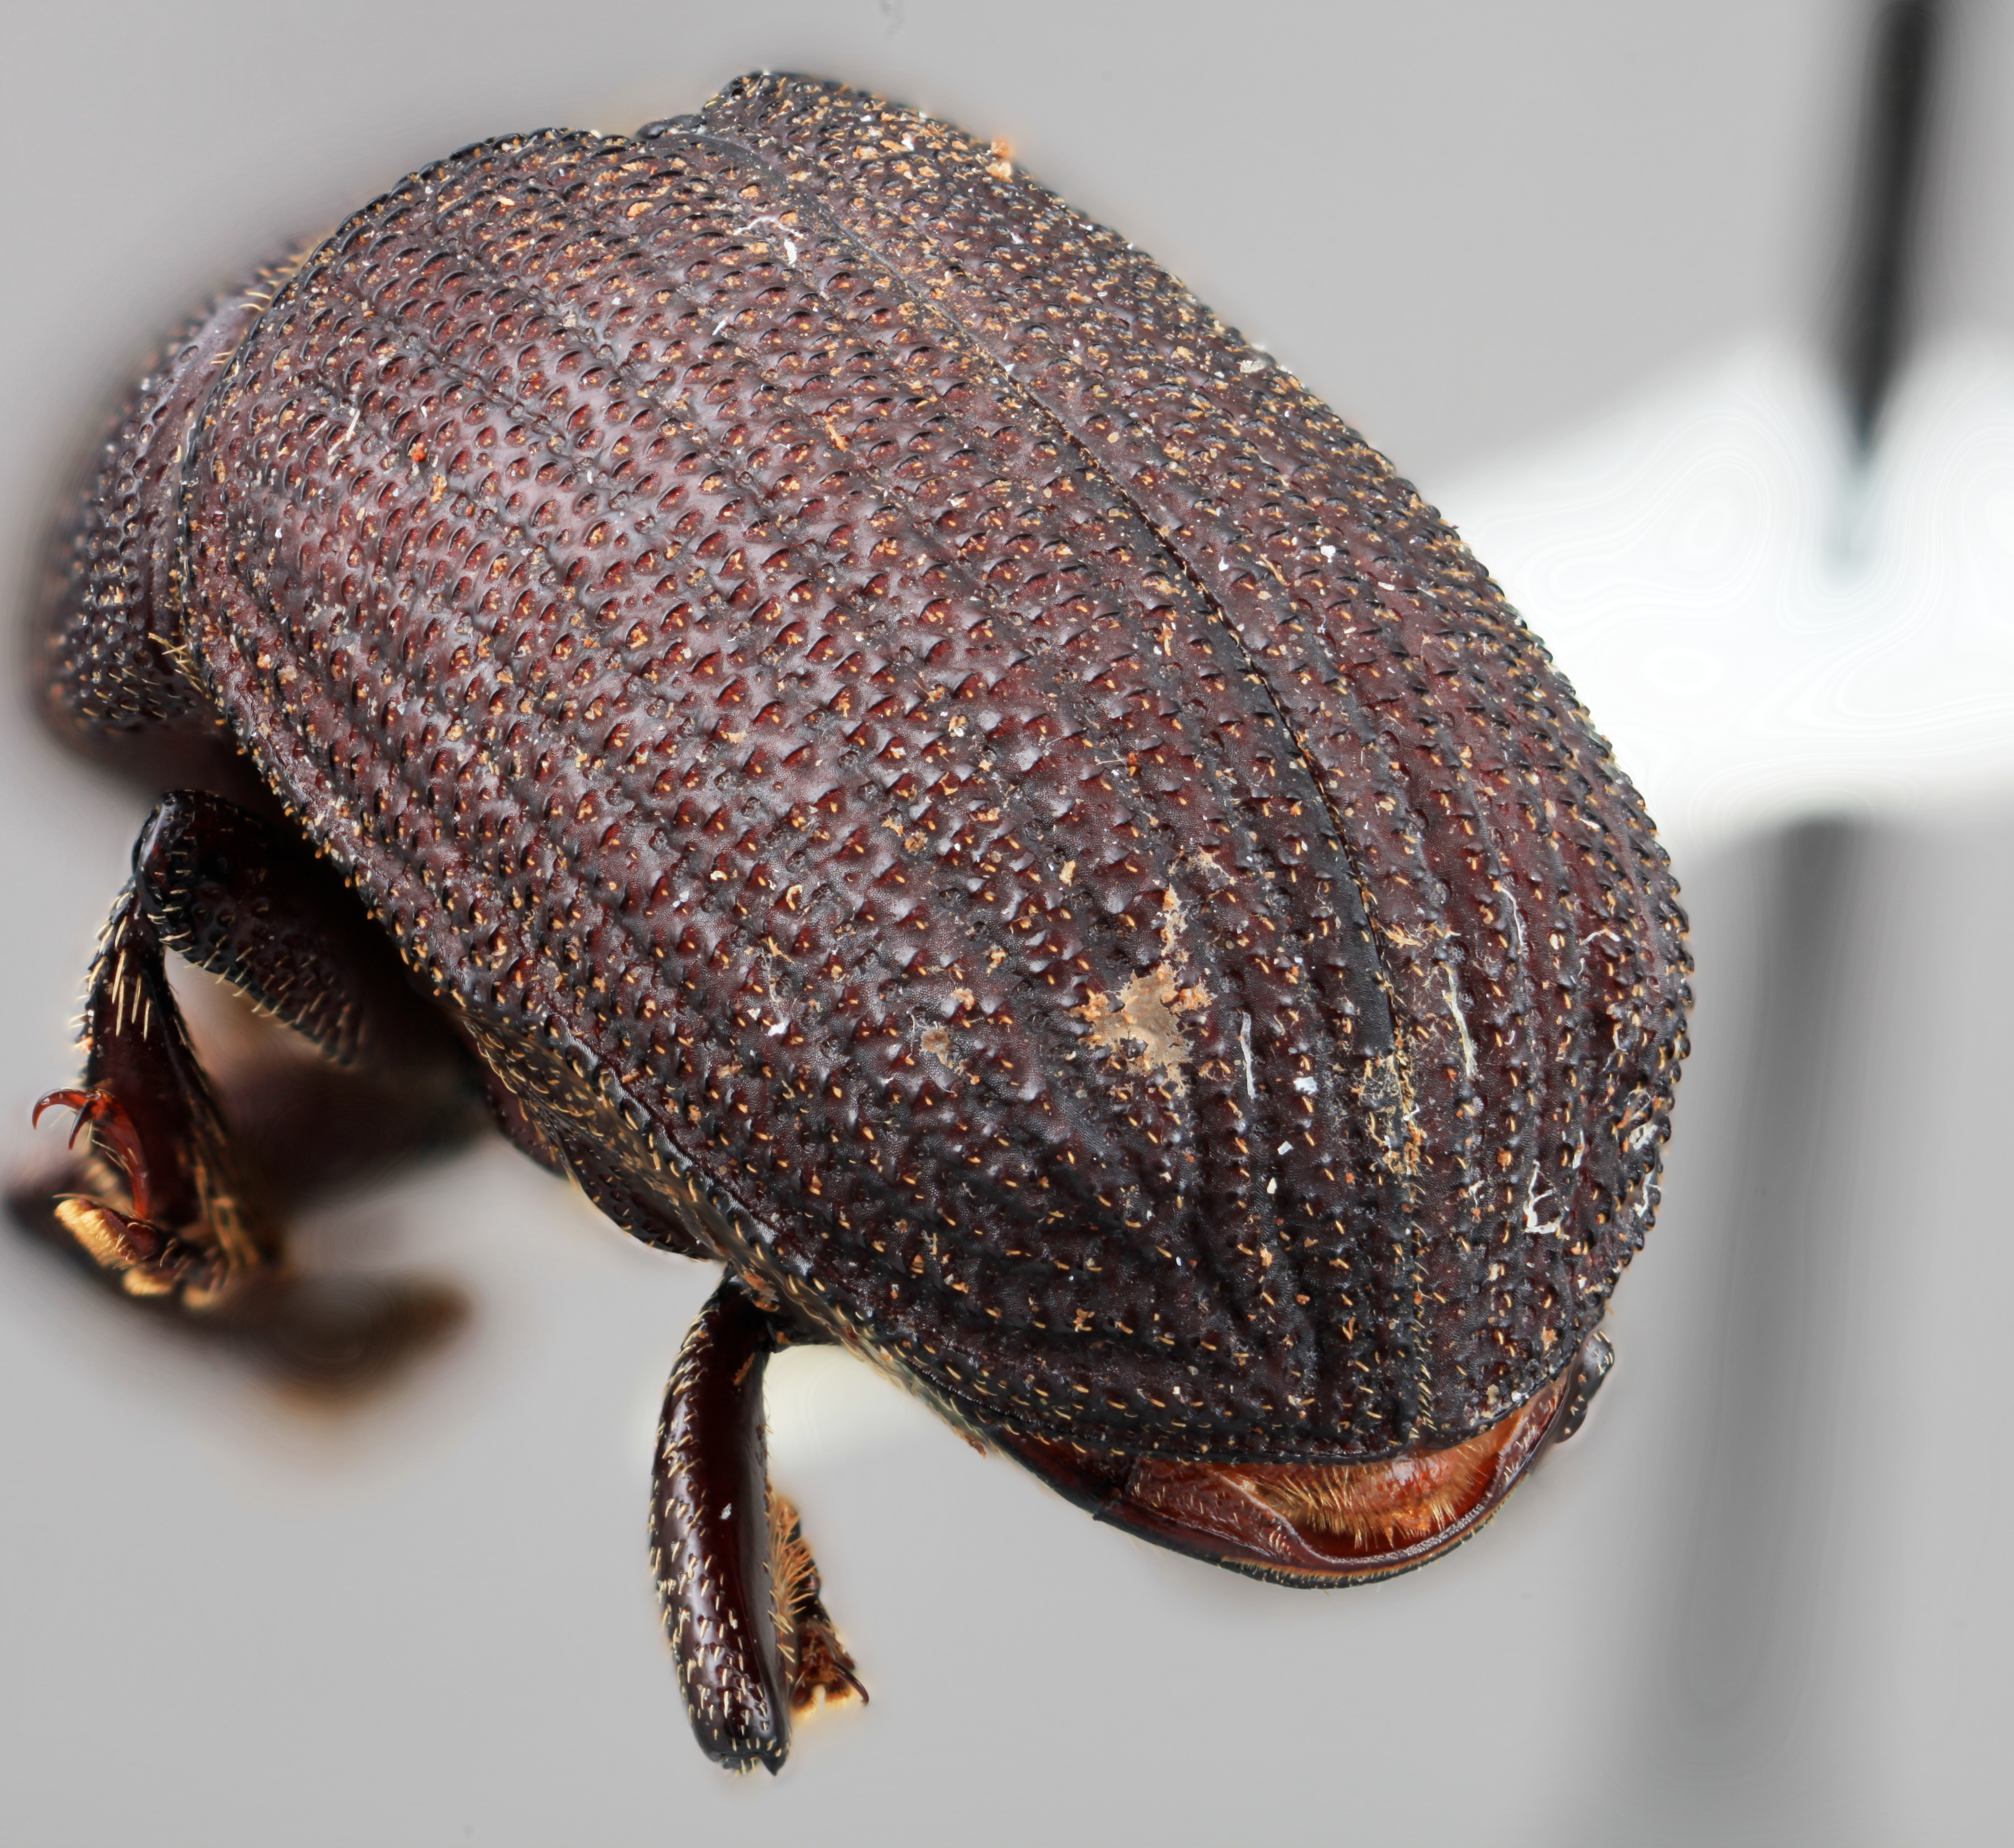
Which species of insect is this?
Phloeoborus orinocensus
